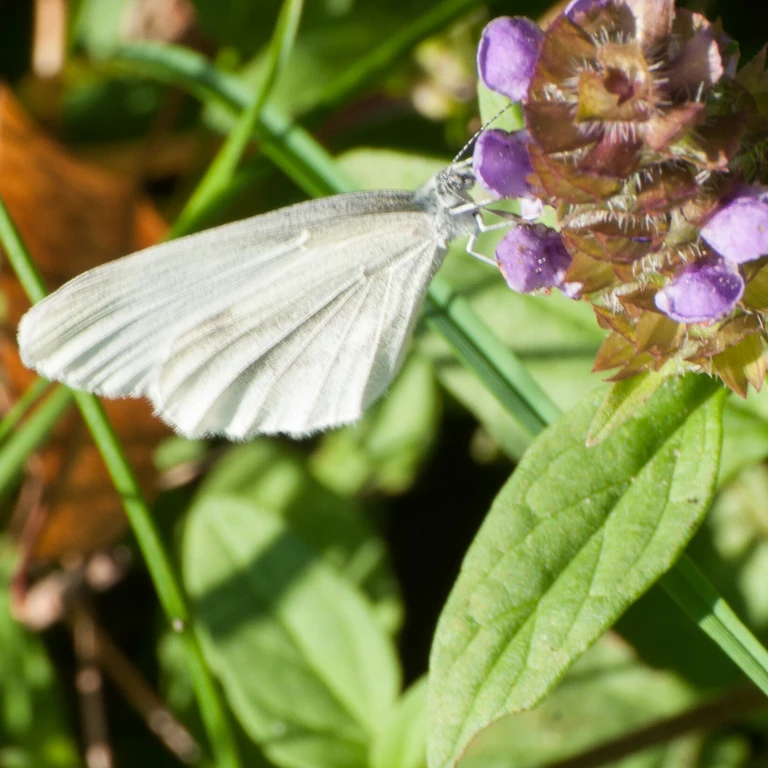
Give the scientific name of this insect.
Leptidea sinapis/juvernica
